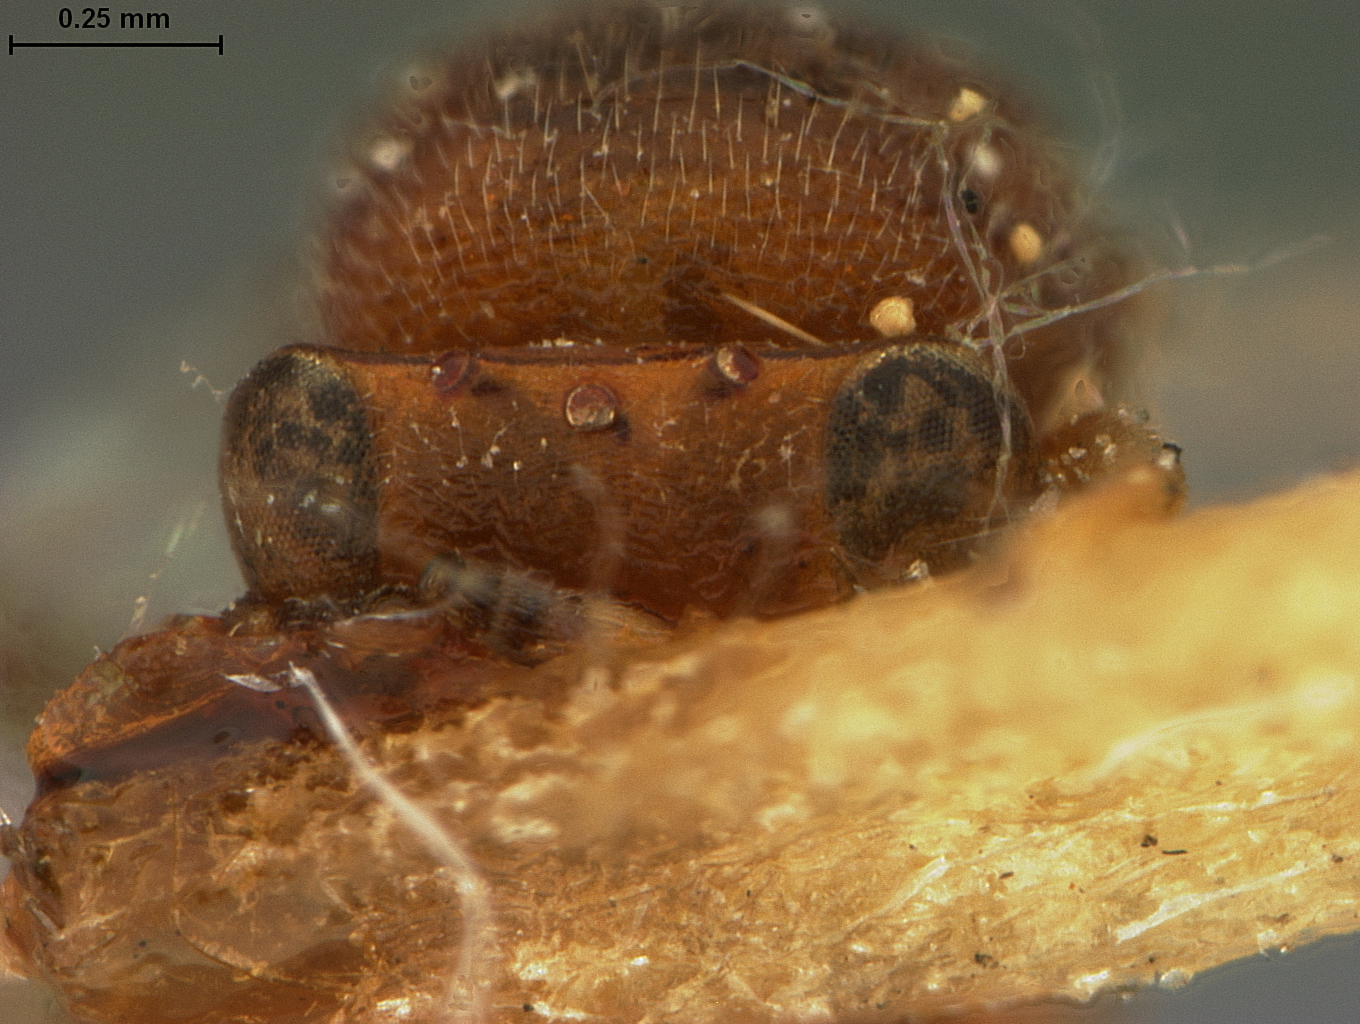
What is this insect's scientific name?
Encyrtocephalus simplicipes
